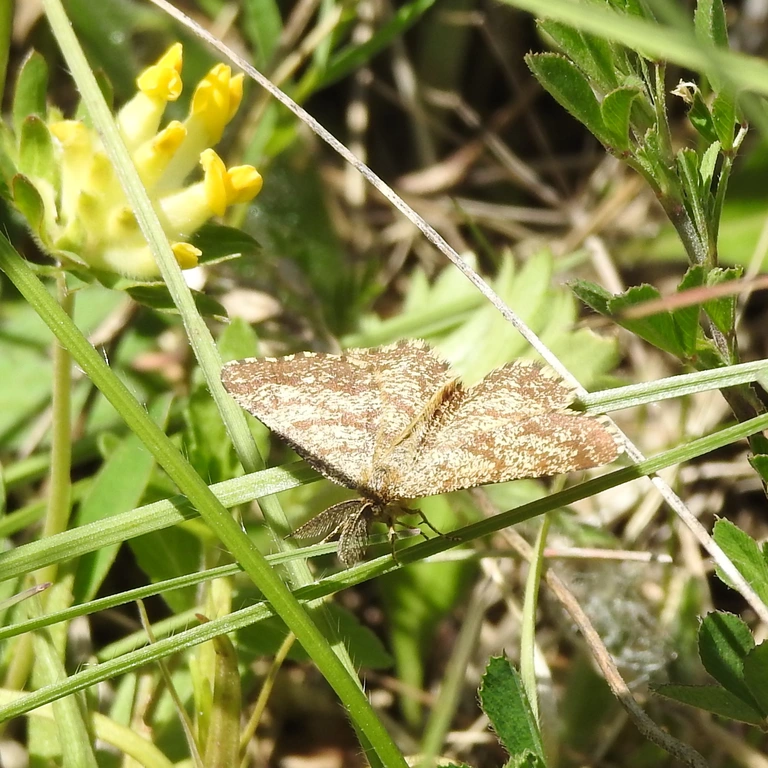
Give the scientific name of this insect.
Ematurga atomaria
